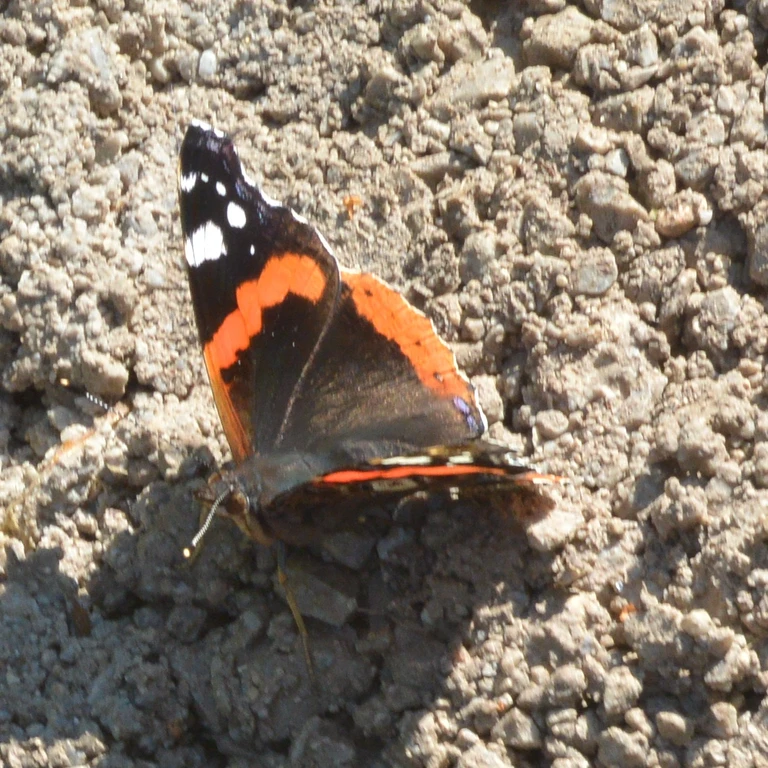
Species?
Vanessa atalanta
